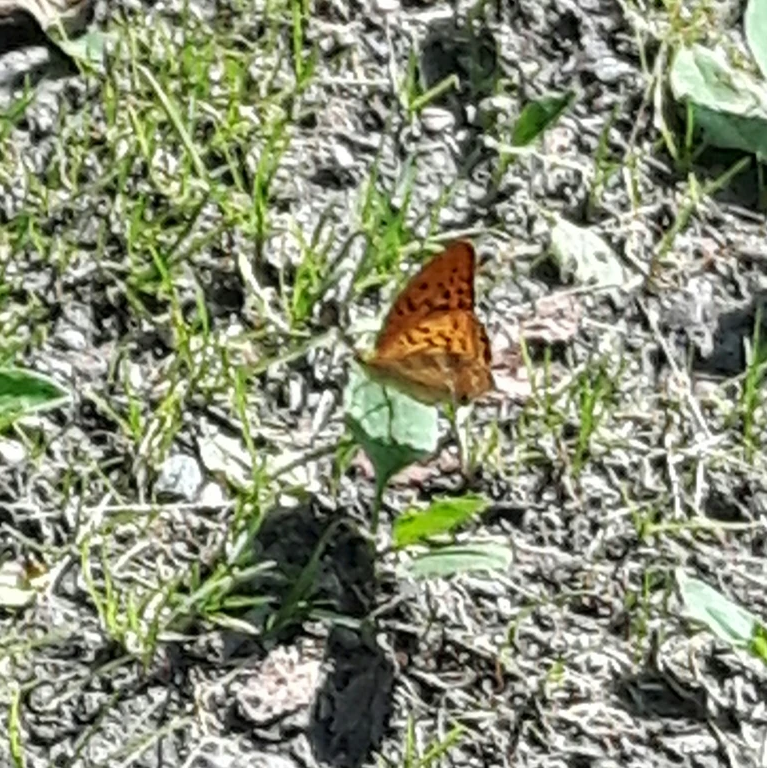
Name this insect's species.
Argynnis paphia
